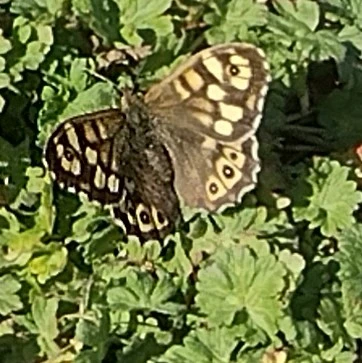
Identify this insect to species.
Pararge aegeria
